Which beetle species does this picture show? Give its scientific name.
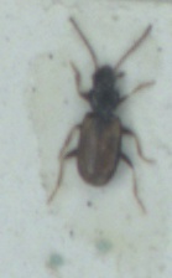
Tachys scutellaris
